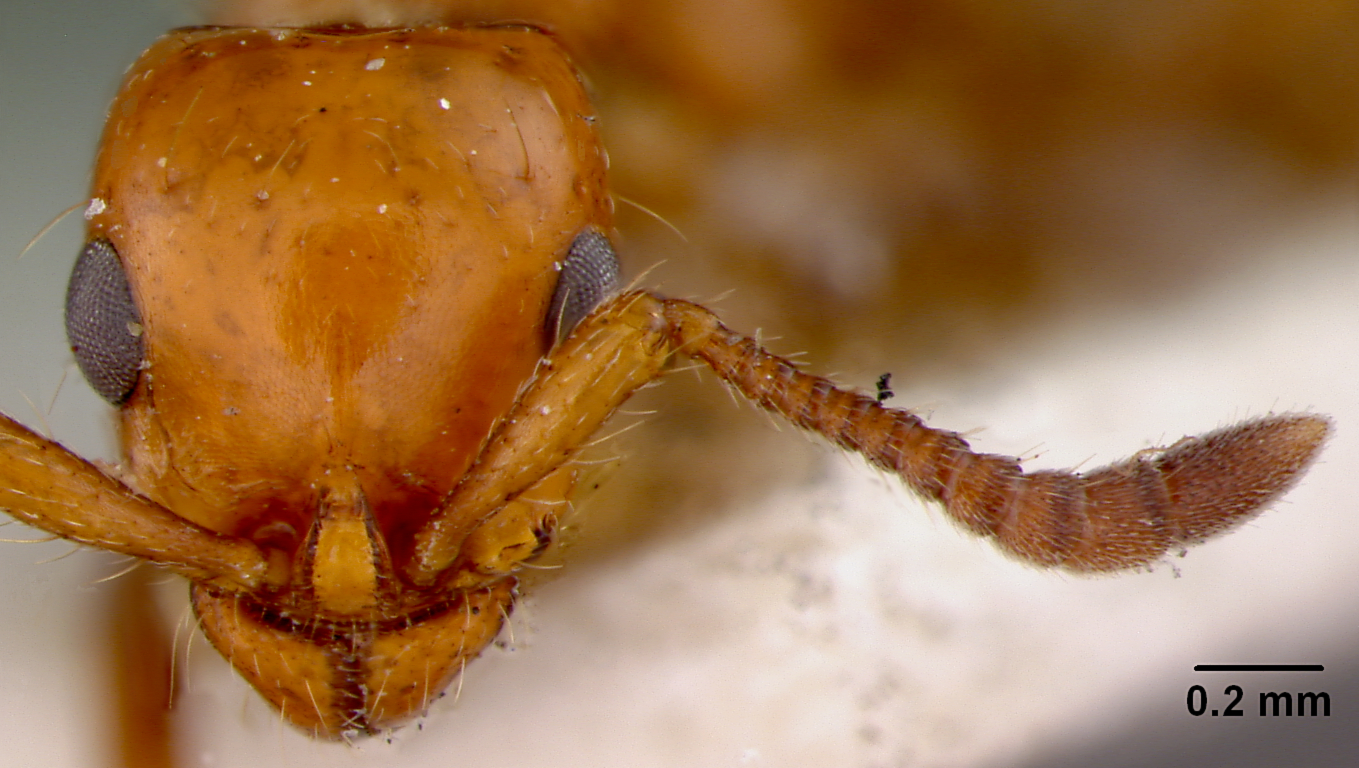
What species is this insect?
Phyracaces newmani
